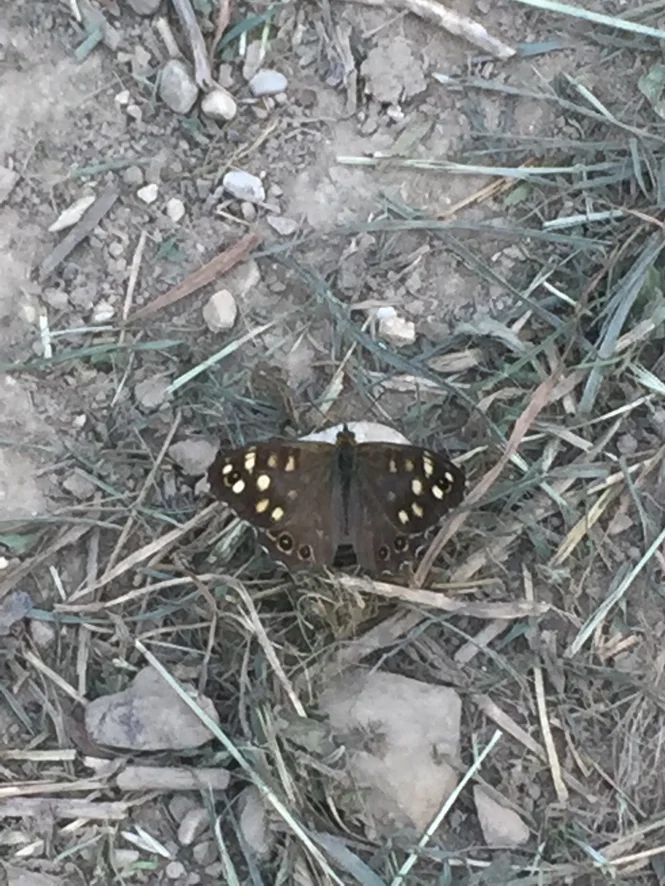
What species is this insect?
Pararge aegeria
